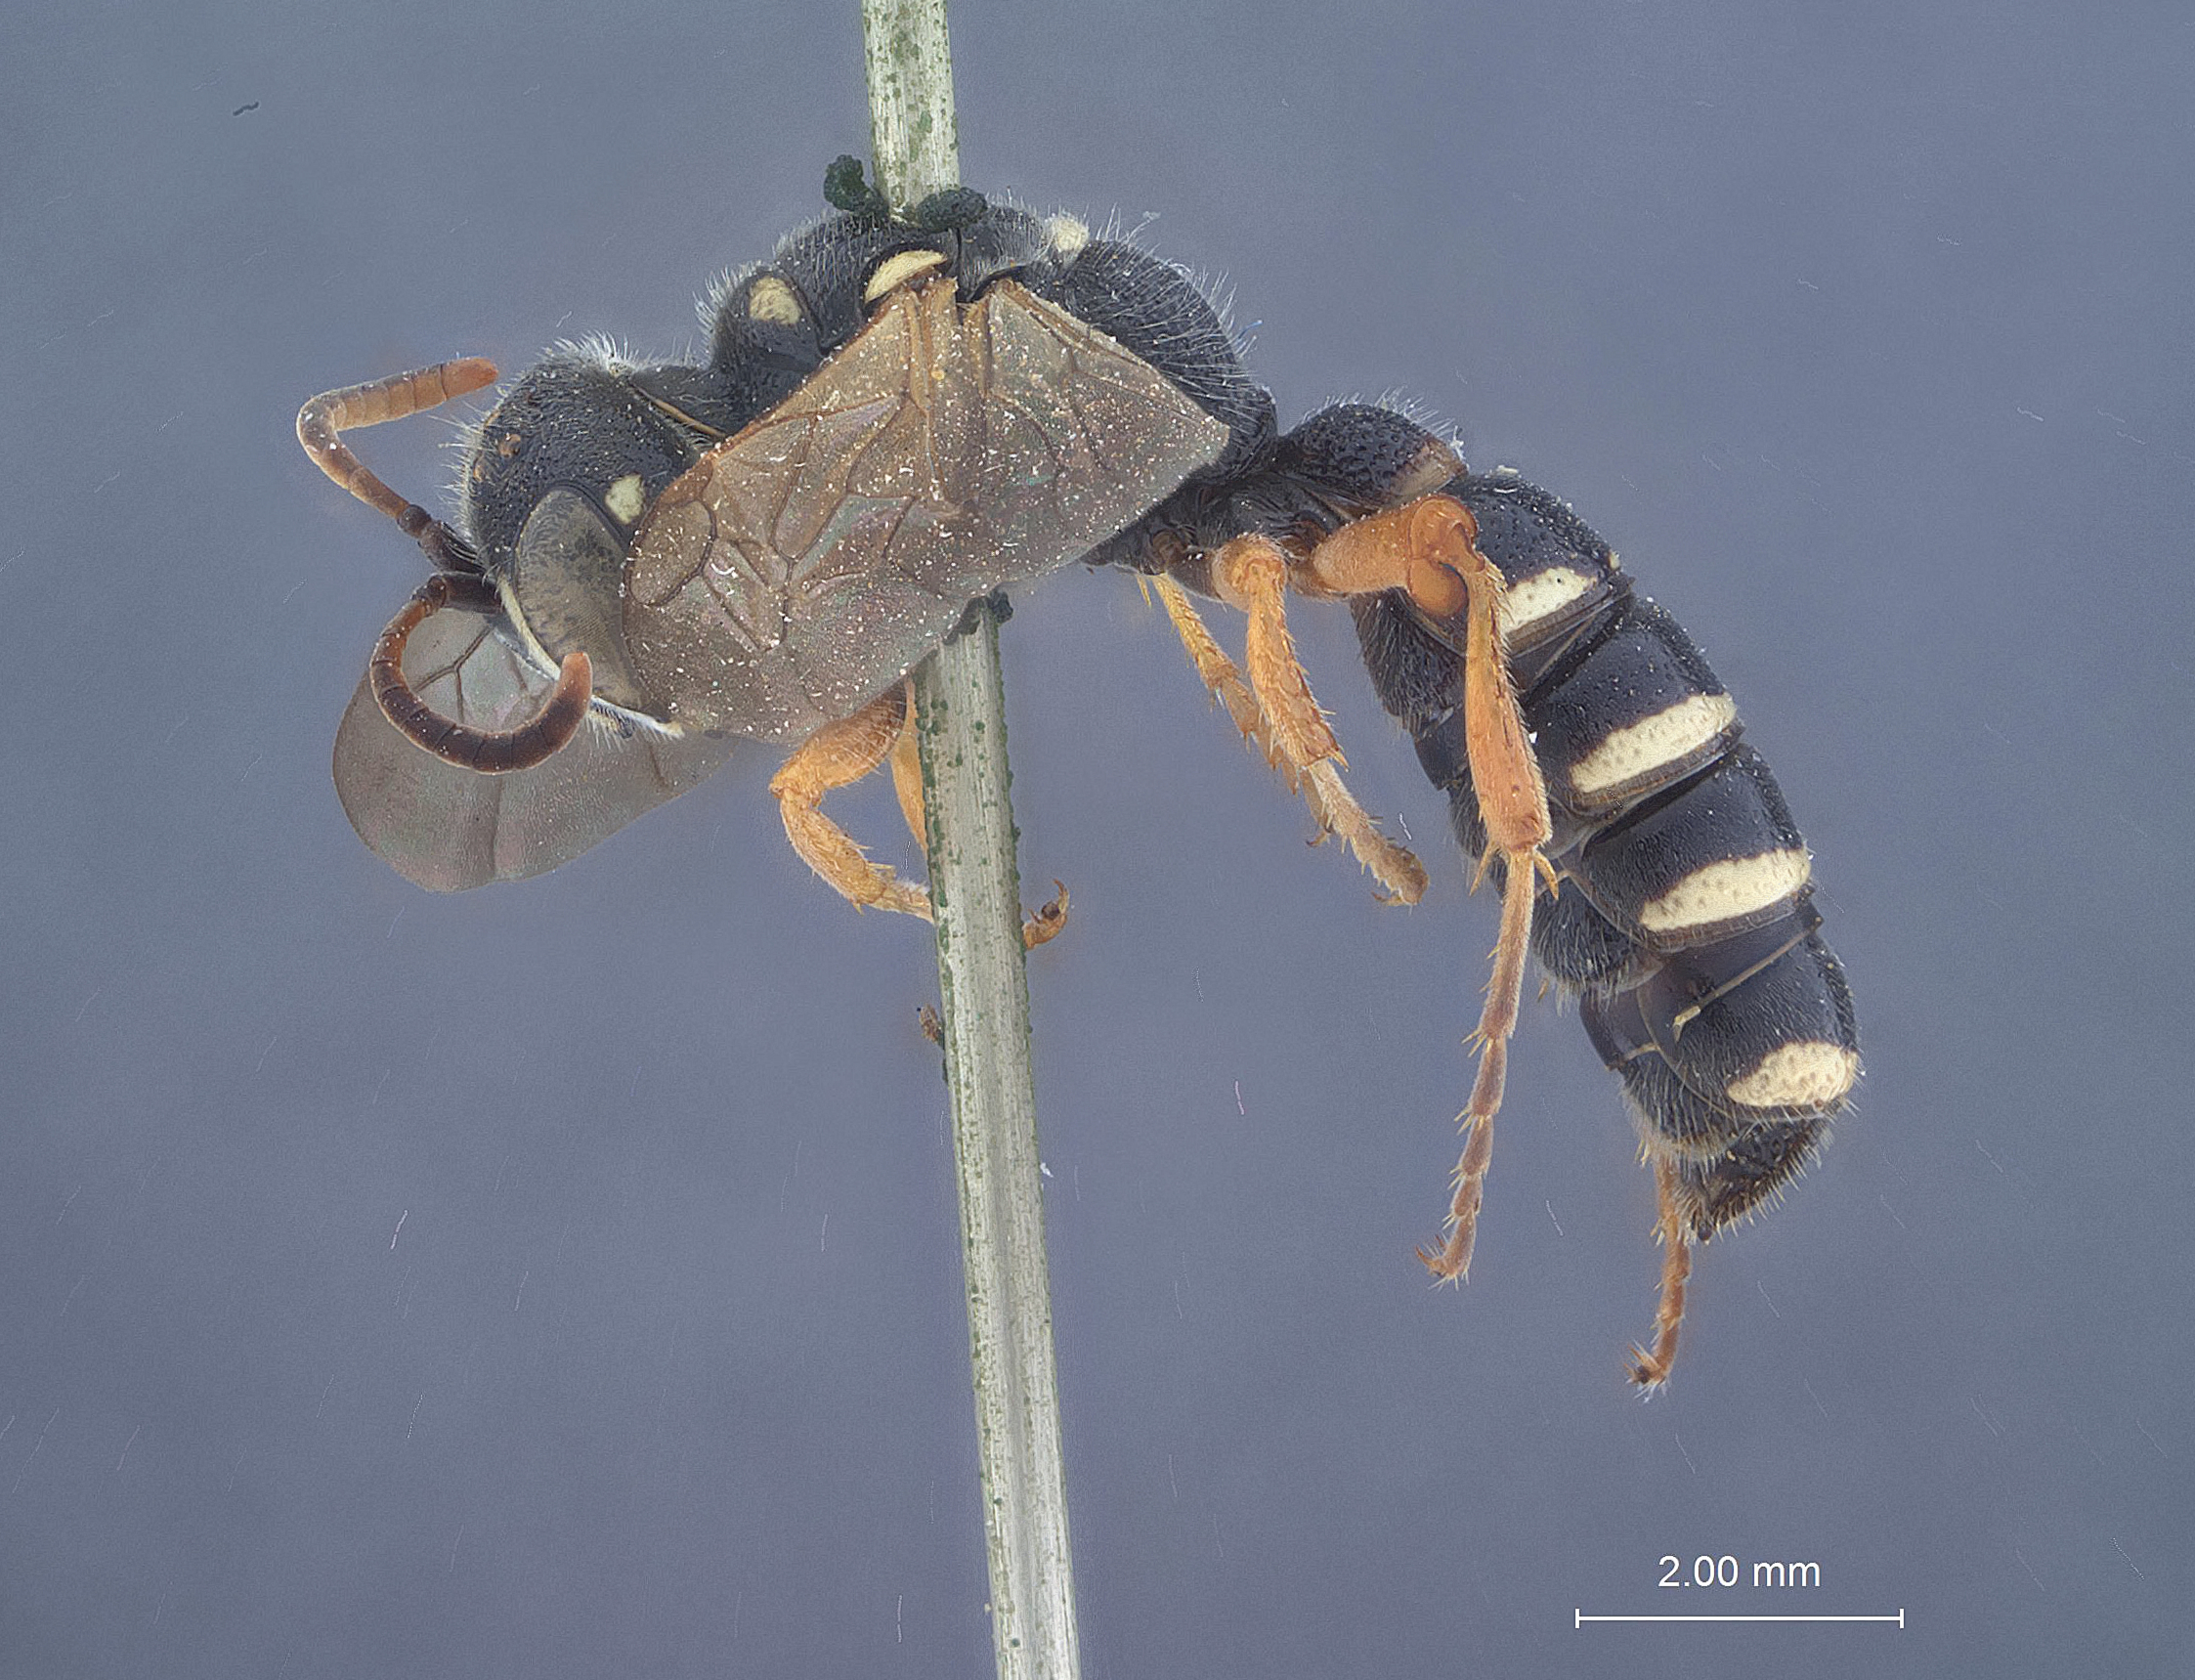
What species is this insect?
Cerceris quinquefasciata
